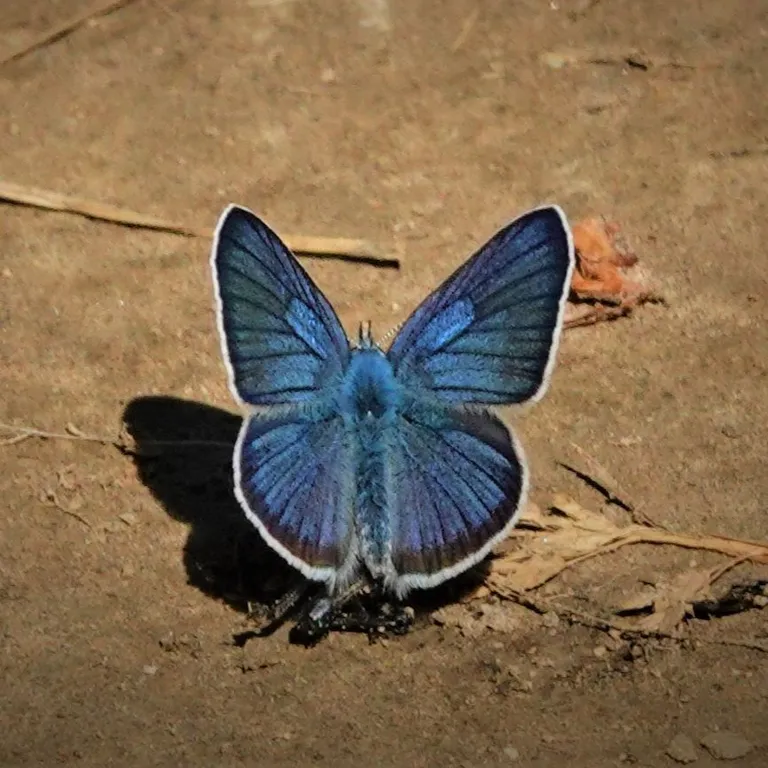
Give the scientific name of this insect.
Cyaniris semiargus
